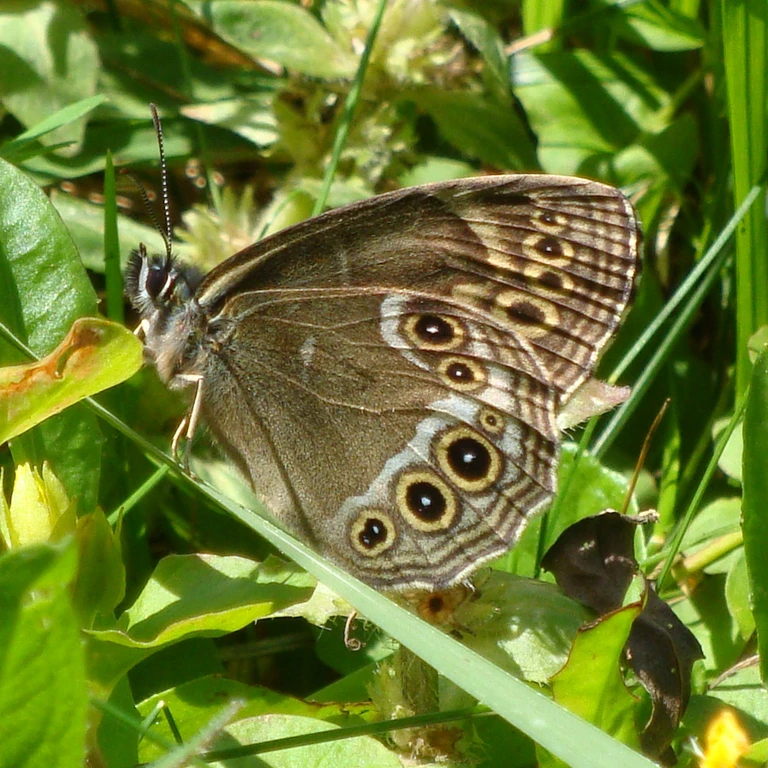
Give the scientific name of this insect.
Lopinga achine (also Pararge achine)
